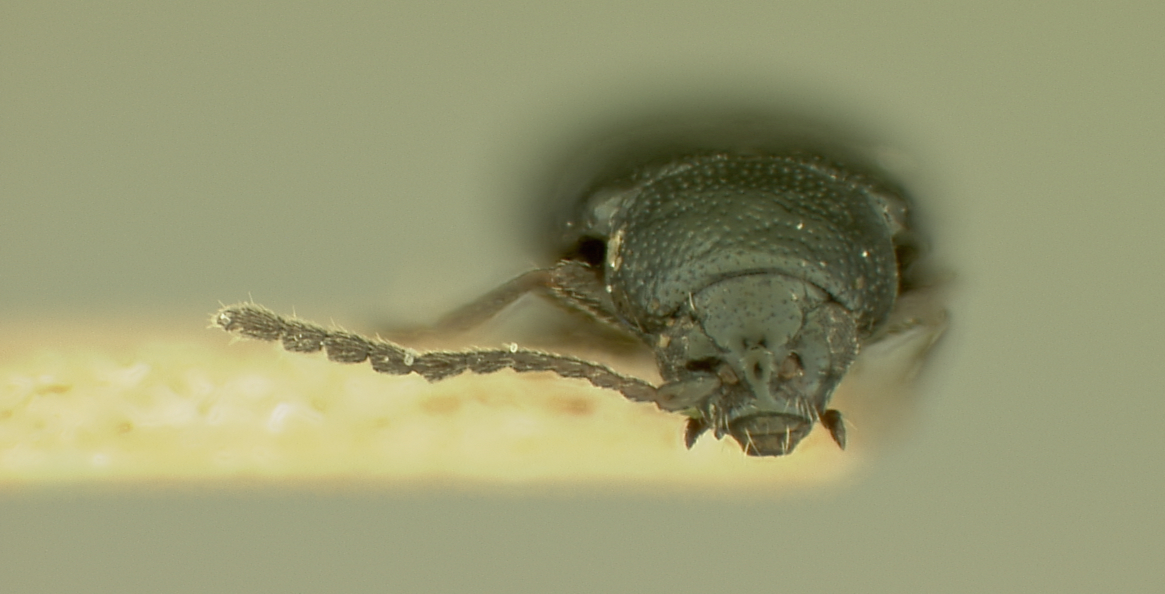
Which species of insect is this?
Phyllotreta inconspicua
